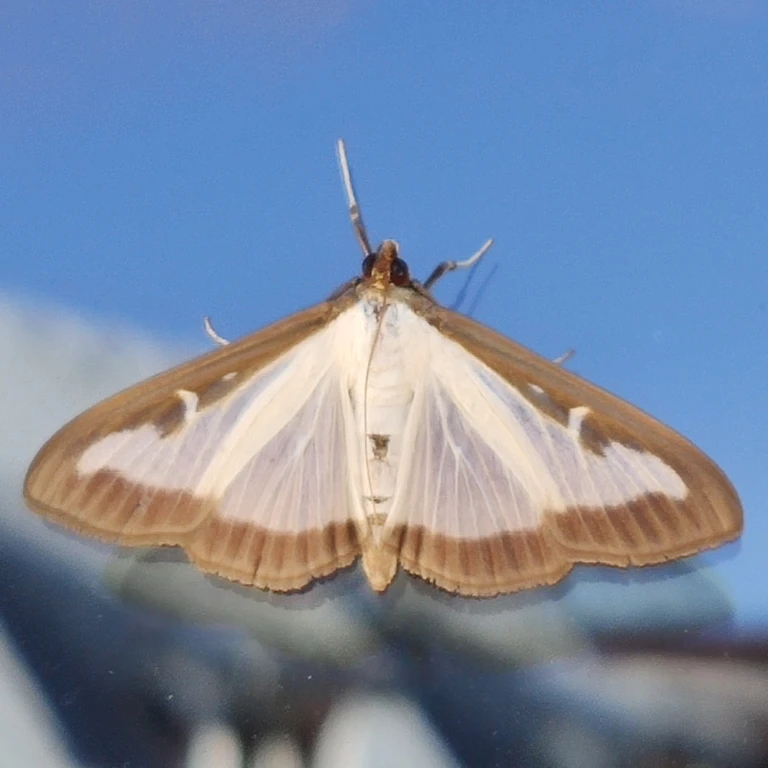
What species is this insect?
Cydalima perspectalis
